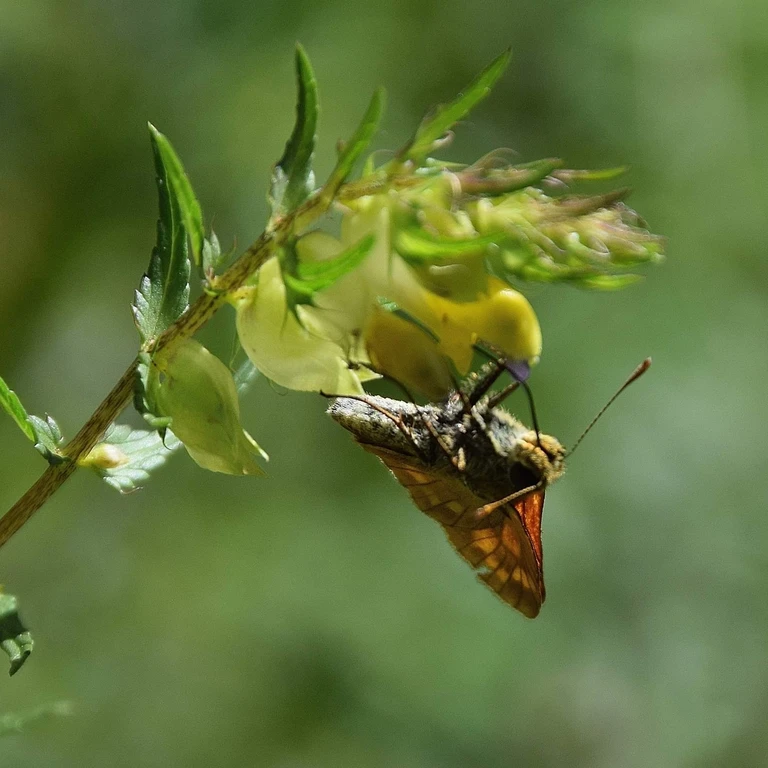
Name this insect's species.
Ochlodes sylvanus (also Ochlodes venata)
